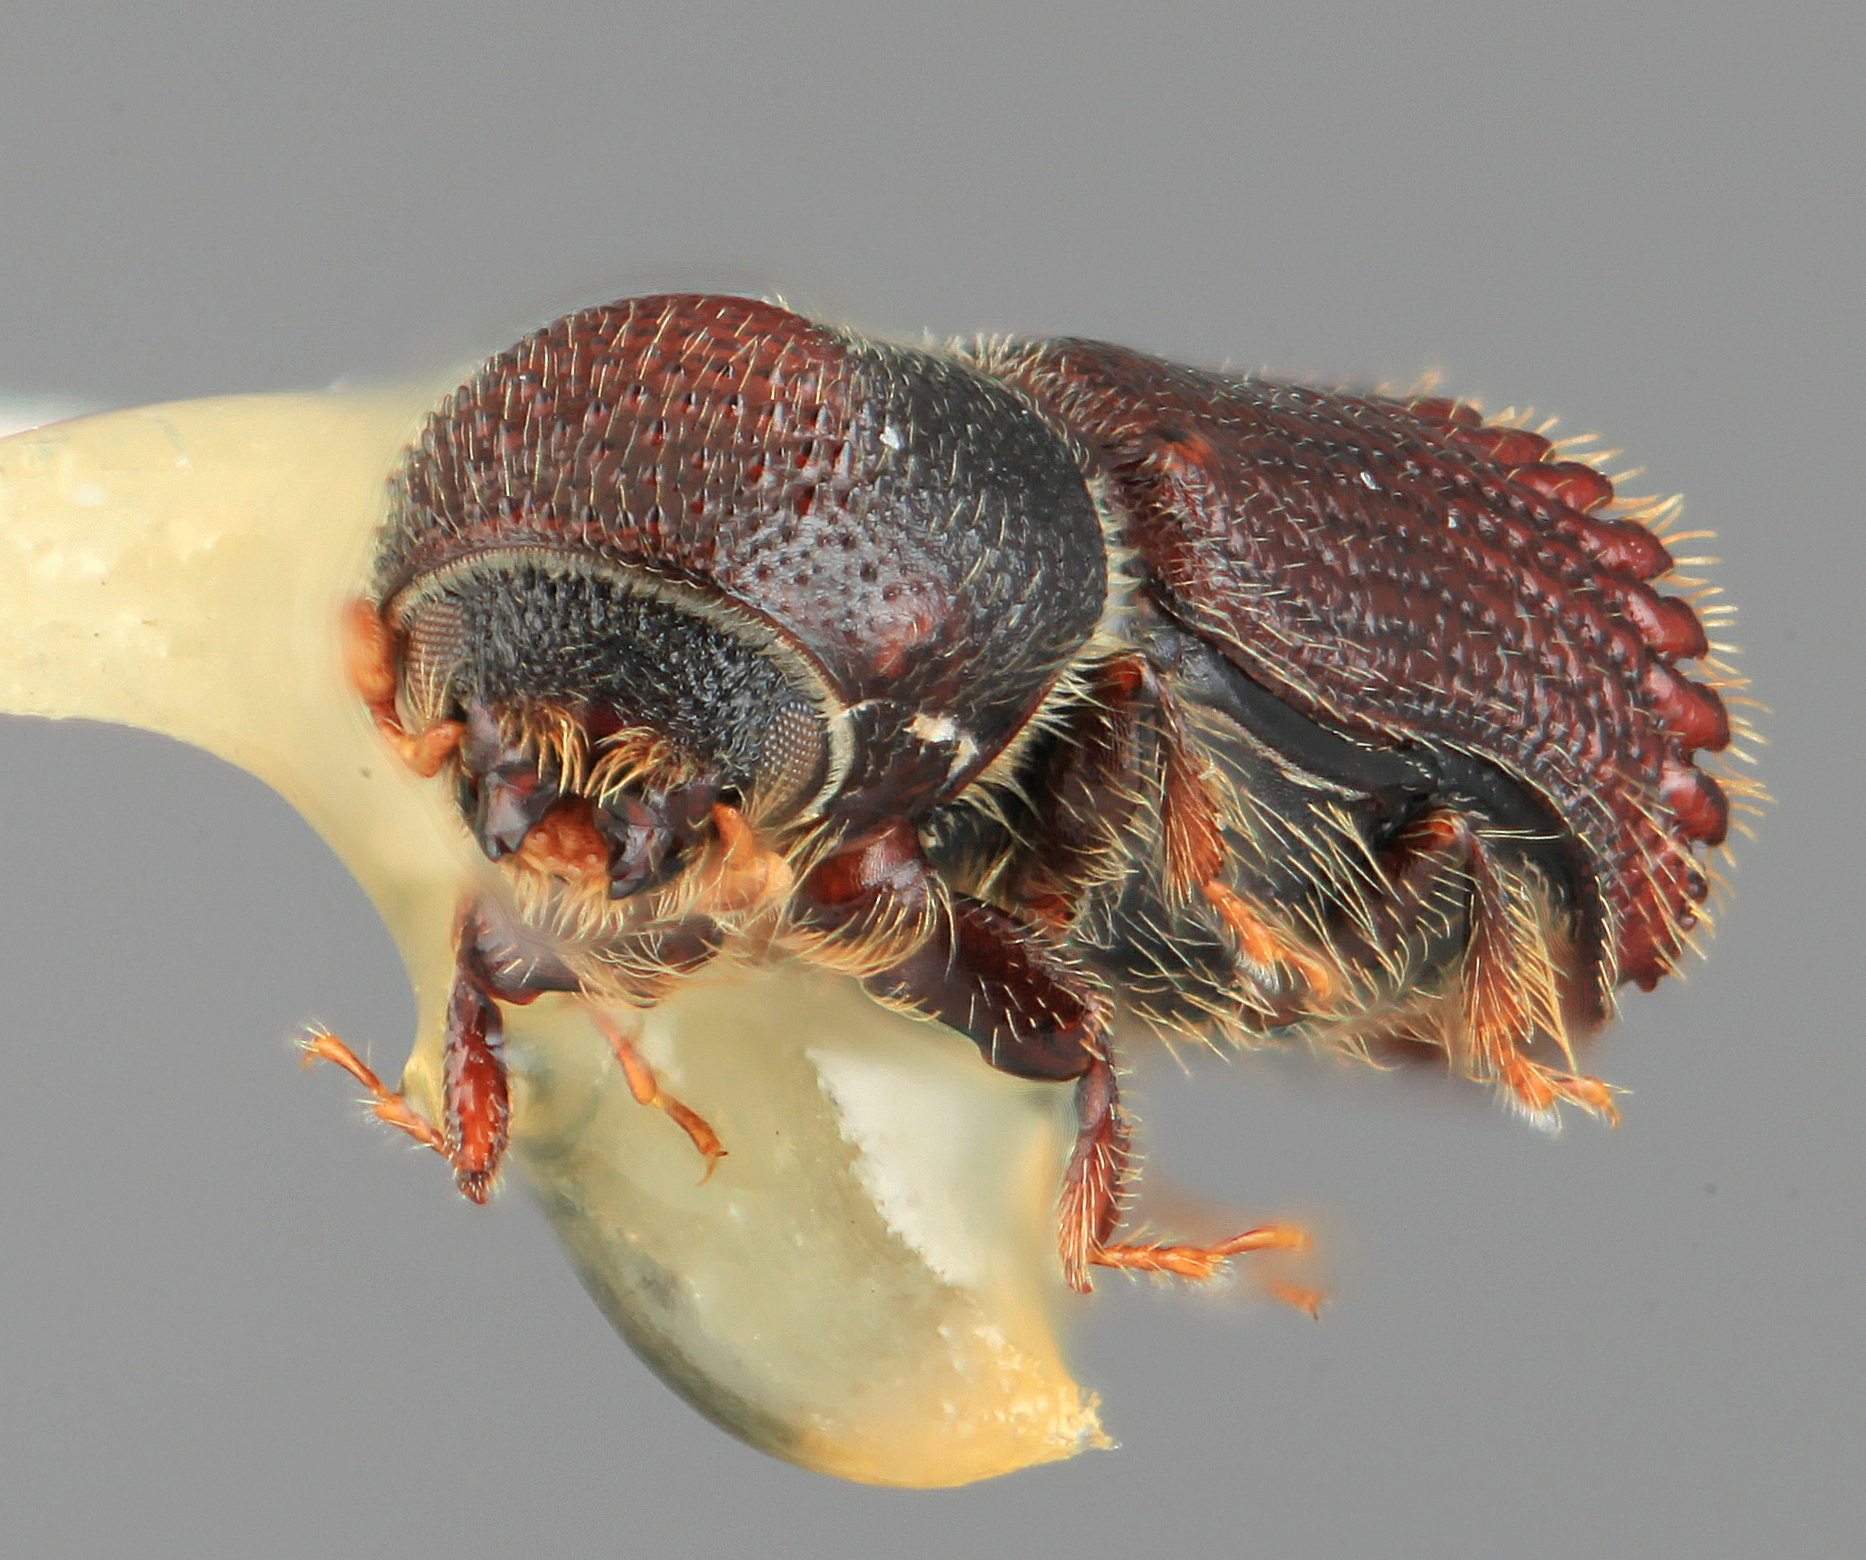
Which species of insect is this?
Hylocurus clarki
